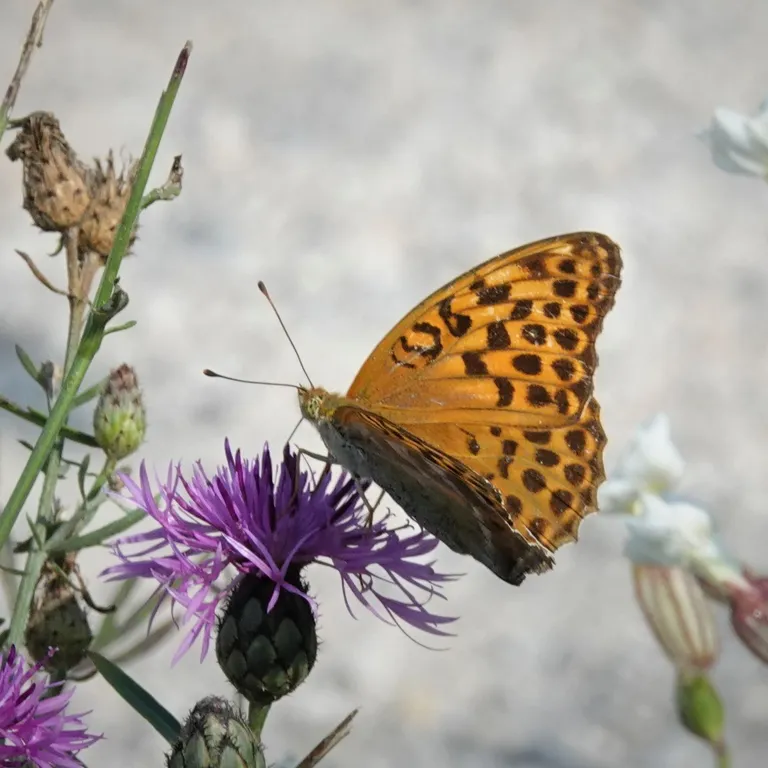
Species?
Argynnis paphia
